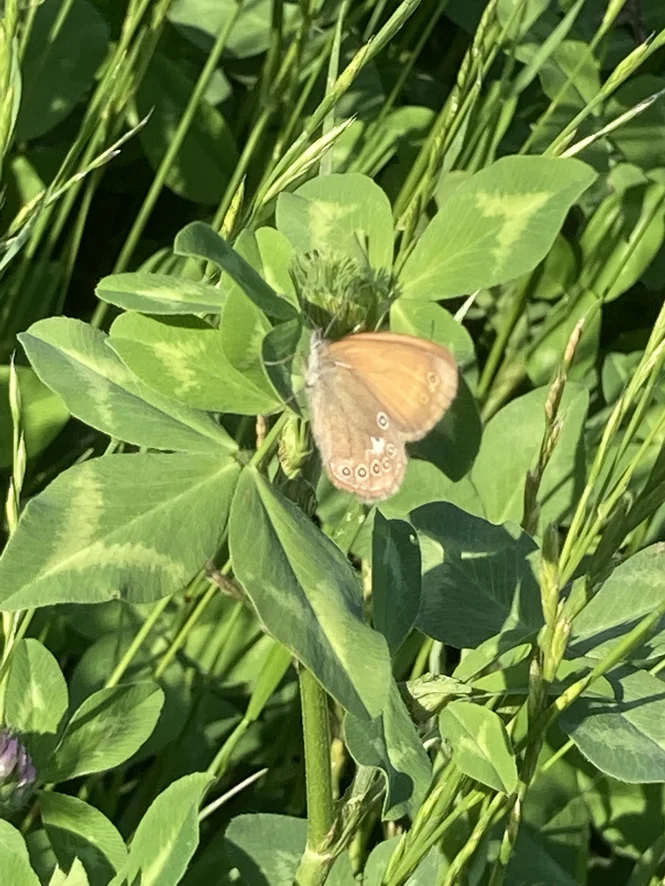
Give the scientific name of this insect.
Coenonympha glycerion (also Coenonympha iphis)
